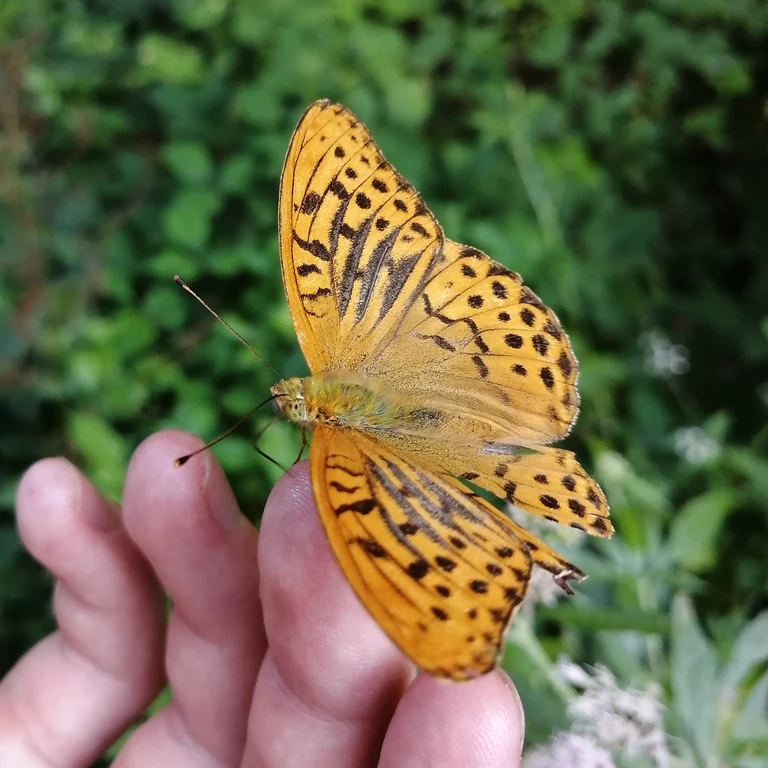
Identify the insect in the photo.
Argynnis paphia
